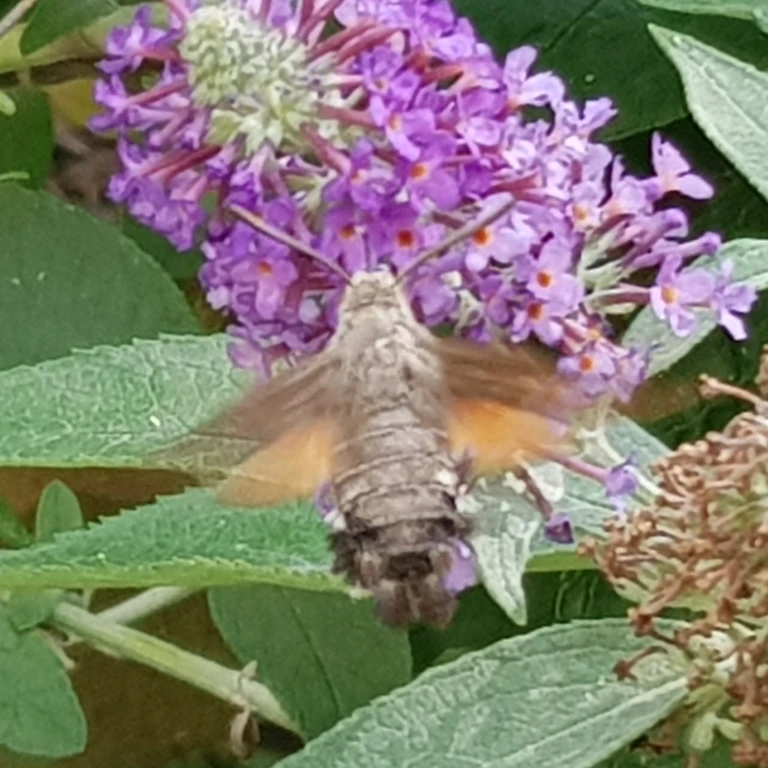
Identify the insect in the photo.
Macroglossum stellatarum
